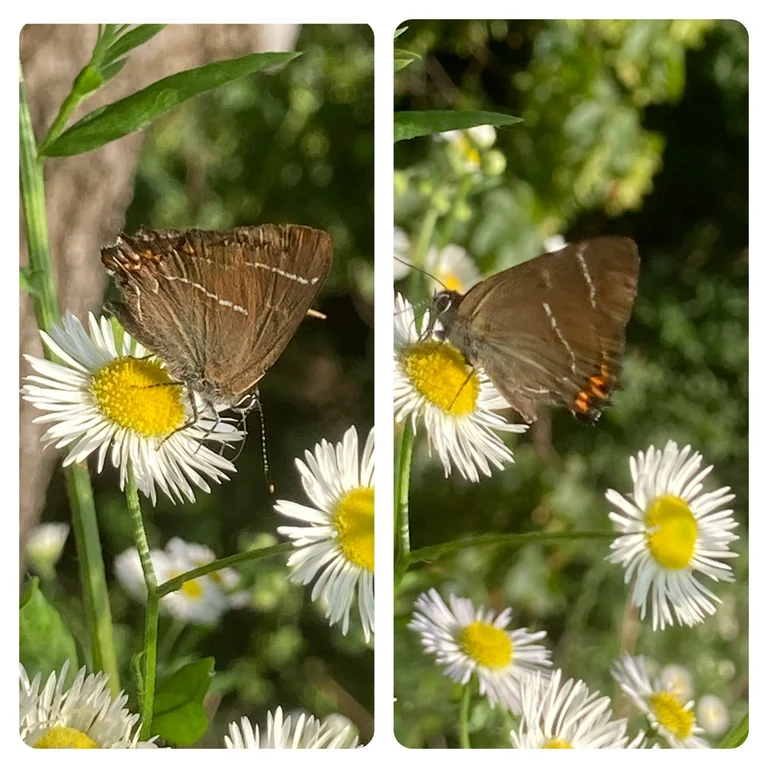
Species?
Satyrium w-album
